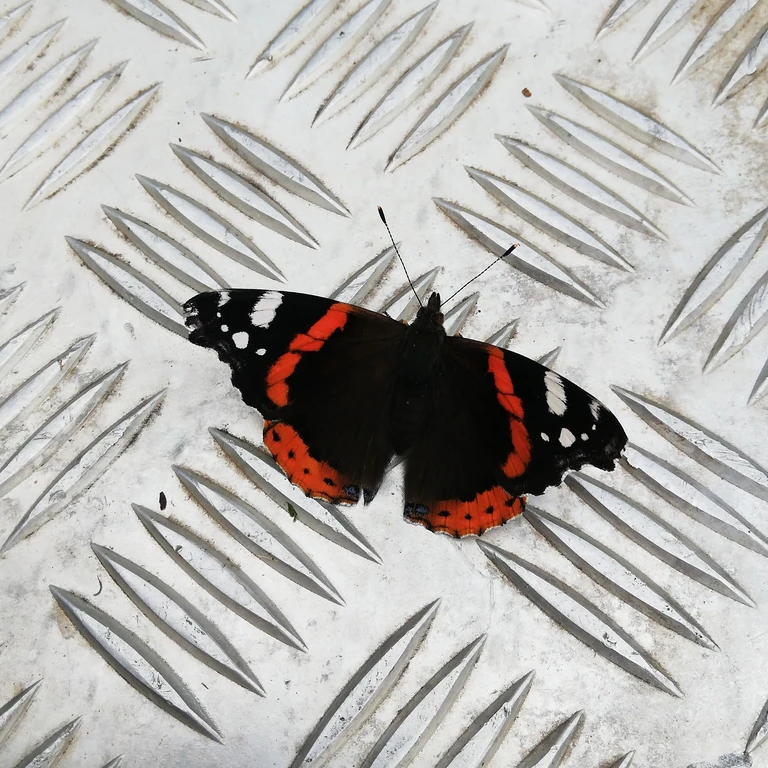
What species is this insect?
Vanessa atalanta
